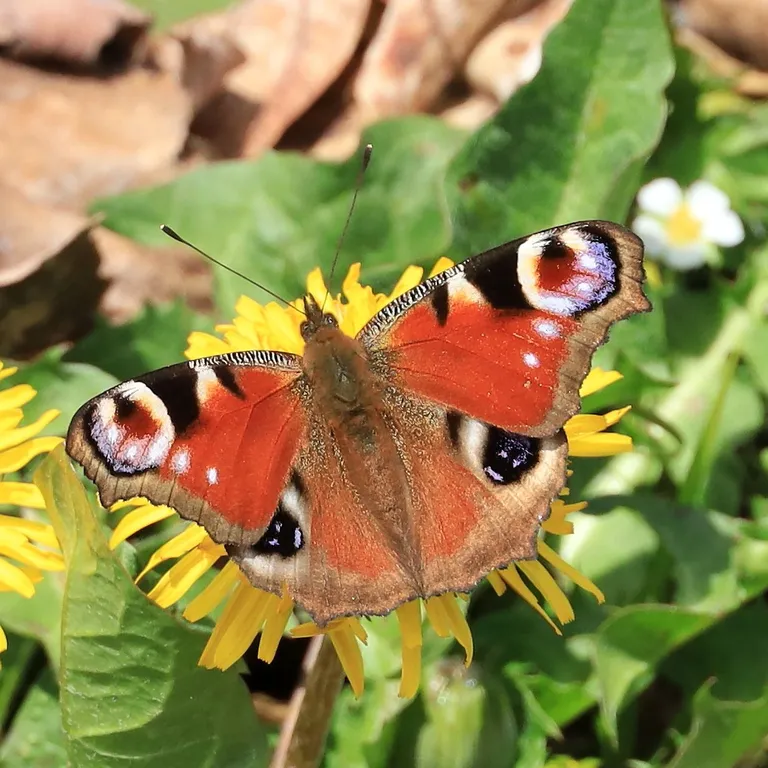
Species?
Aglais io
